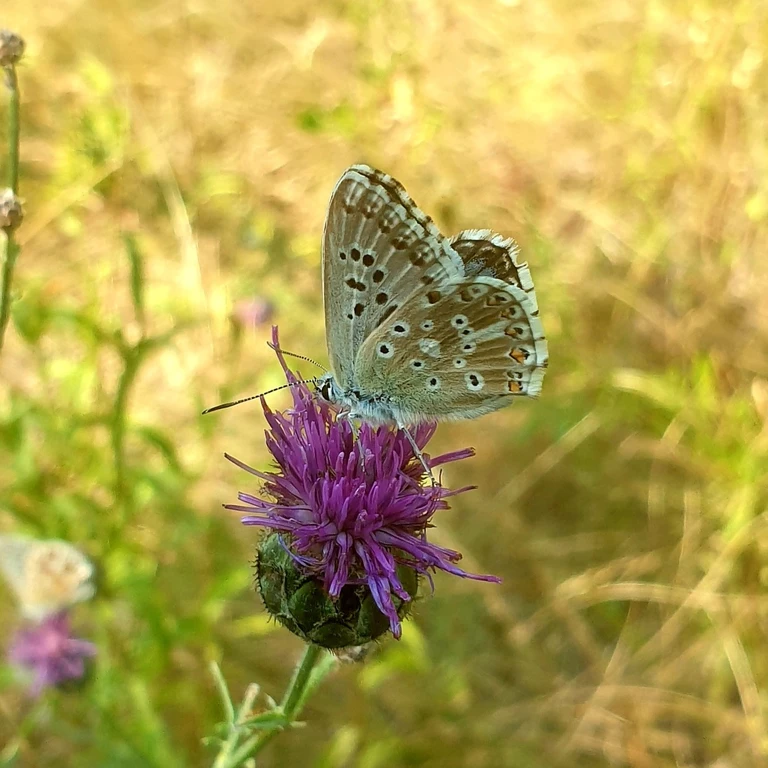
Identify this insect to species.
Lysandra coridon
